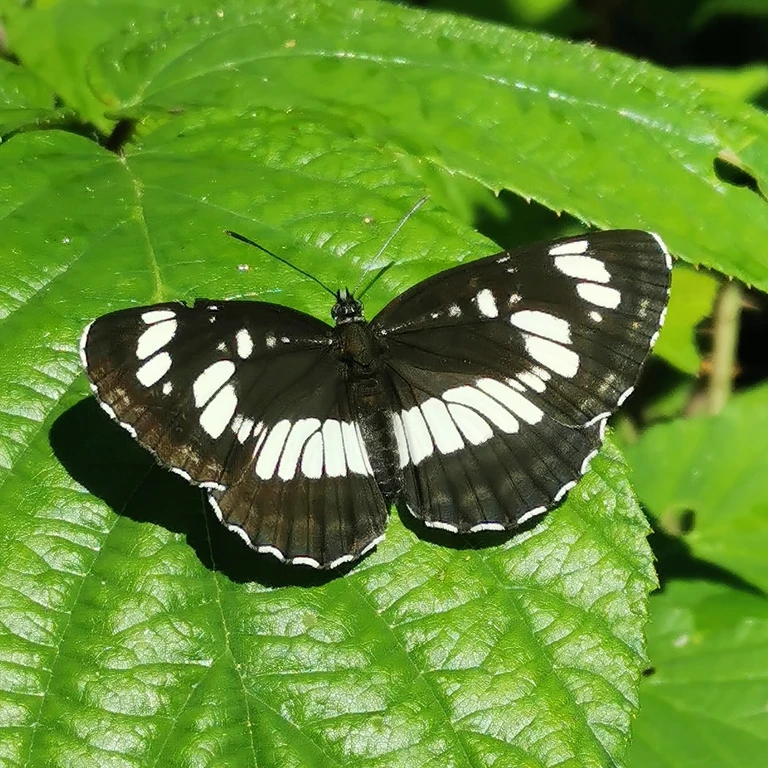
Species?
Neptis rivularis
